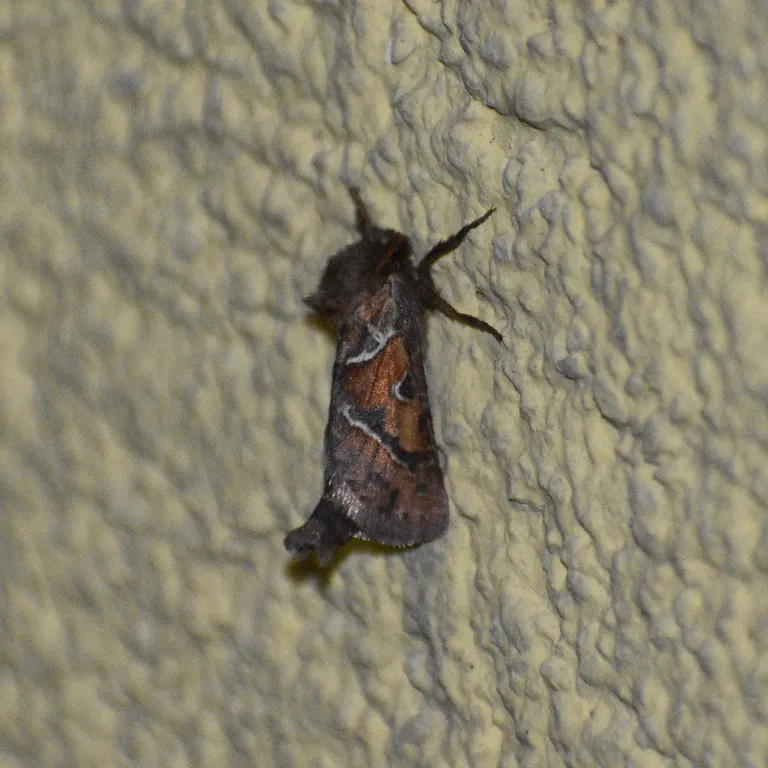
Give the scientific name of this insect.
Triodia sylvina
